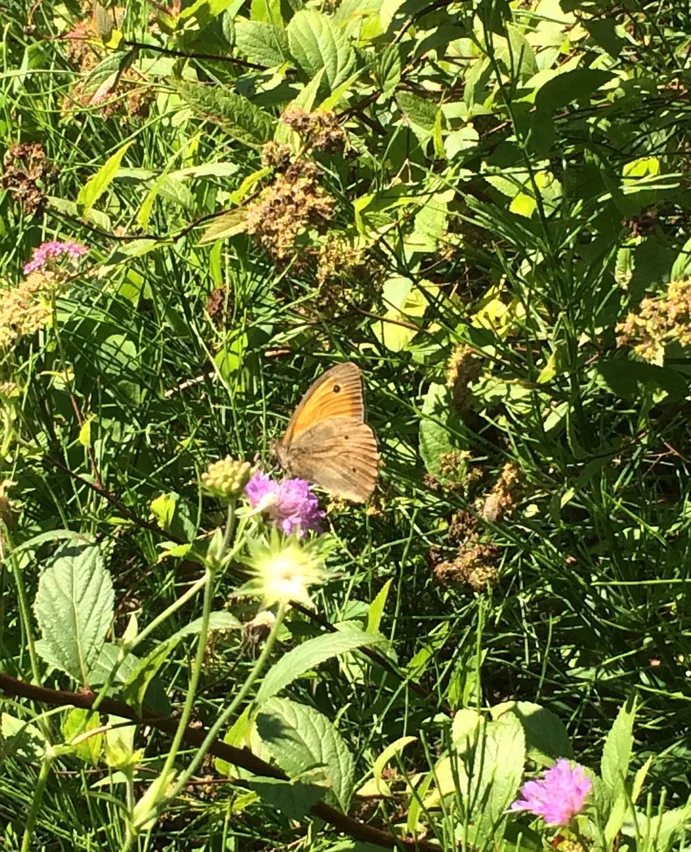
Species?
Maniola jurtina
